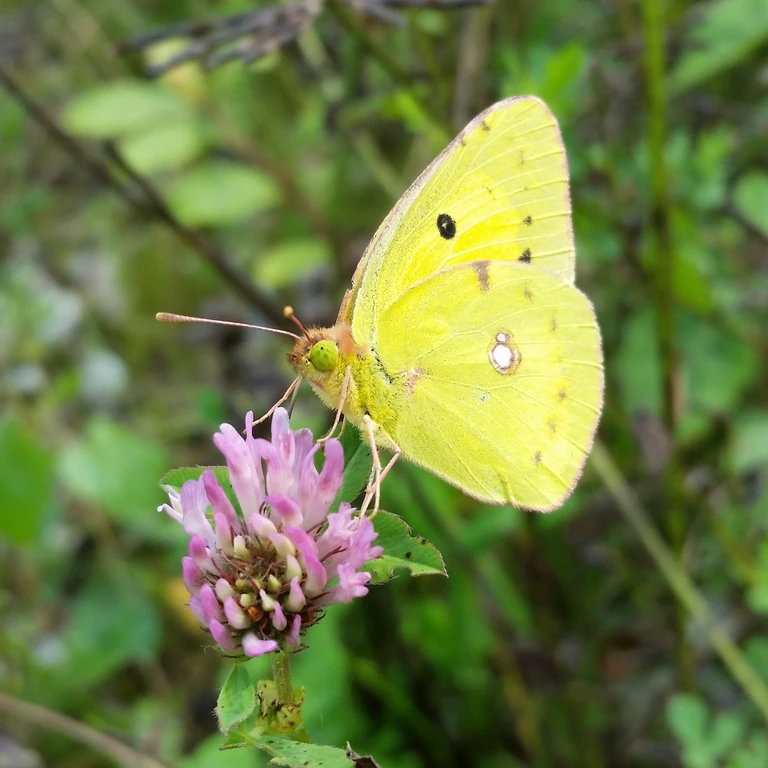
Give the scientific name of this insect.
Colias croceus
